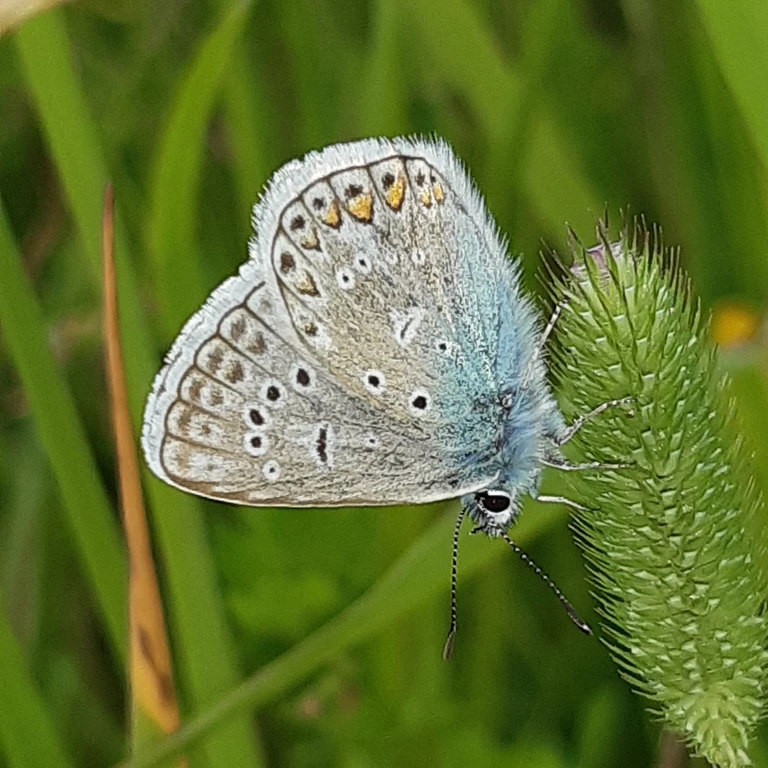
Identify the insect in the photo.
Polyommatus icarus
